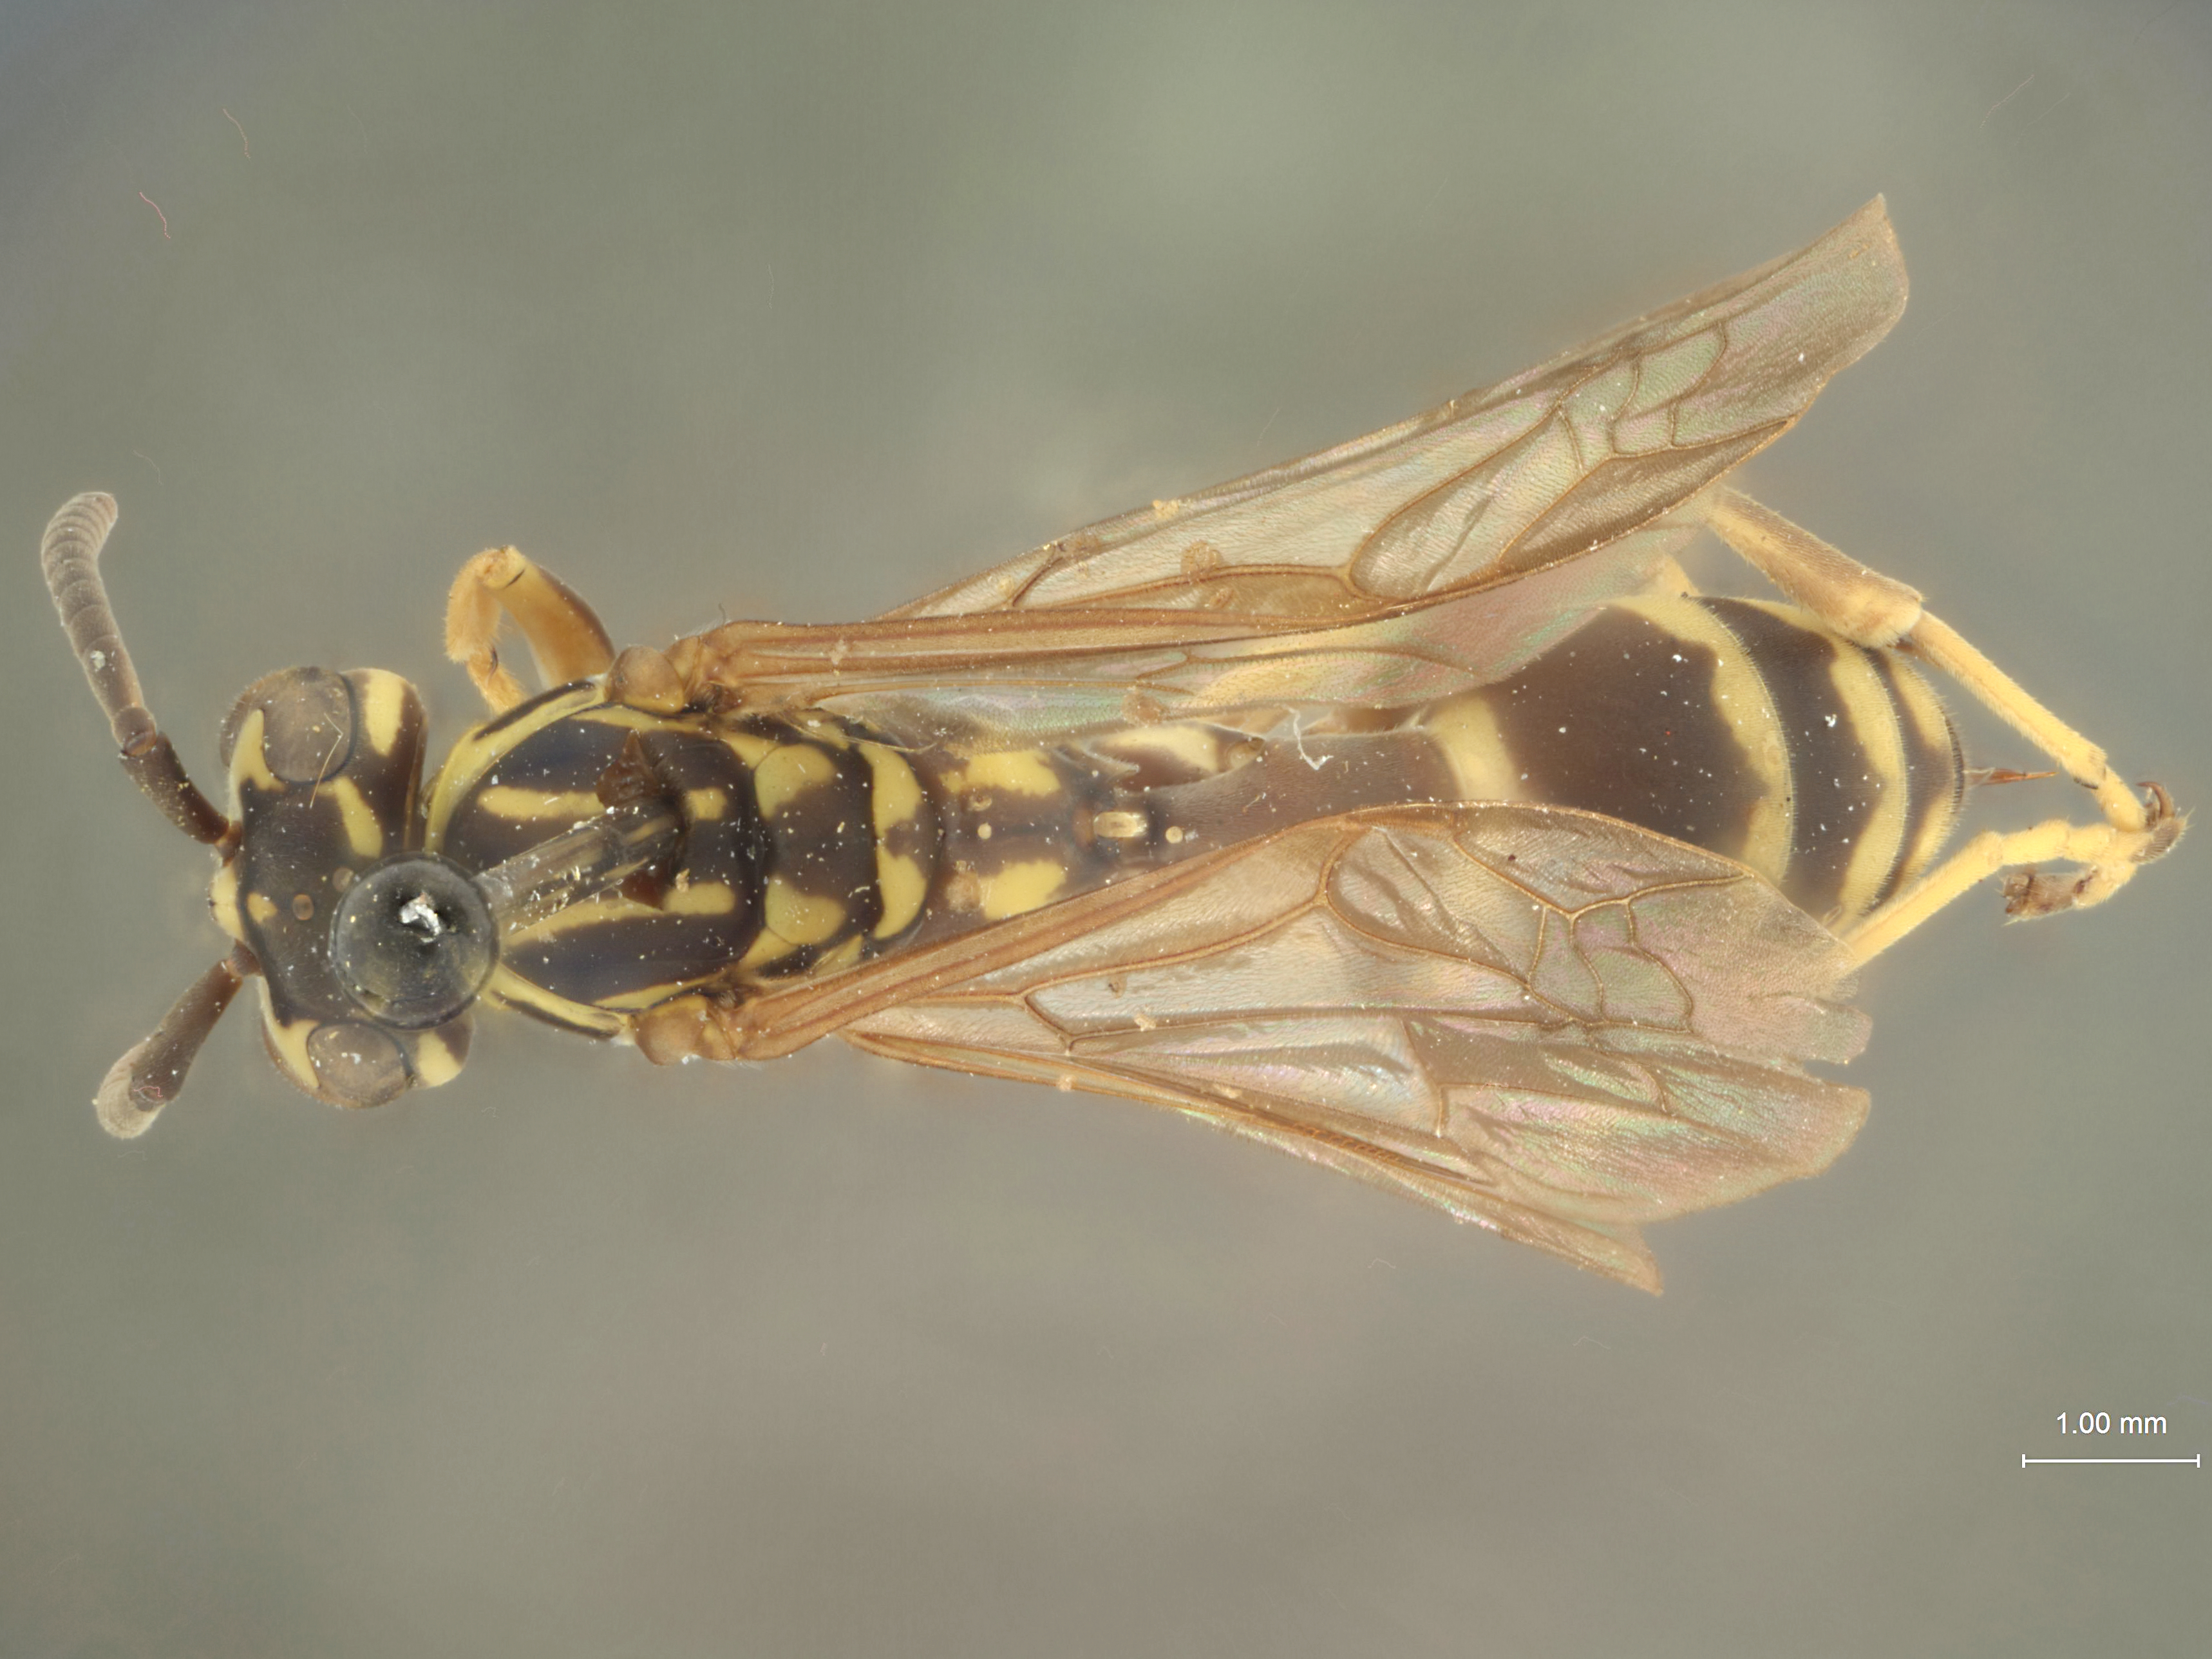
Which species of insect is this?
Stelopolybia yepocapa
